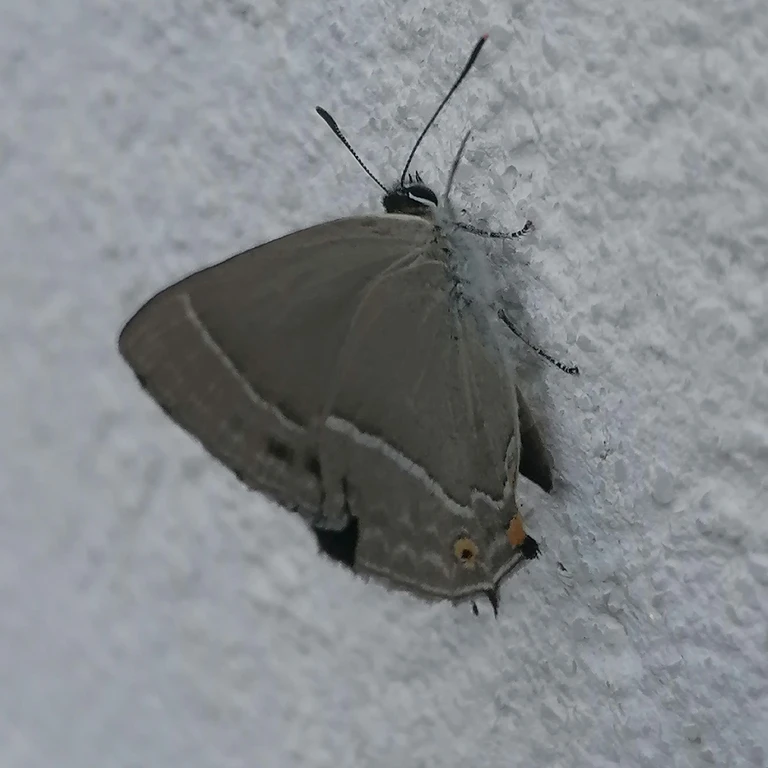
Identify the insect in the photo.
Favonius quercus (also Quercusia quercus)
